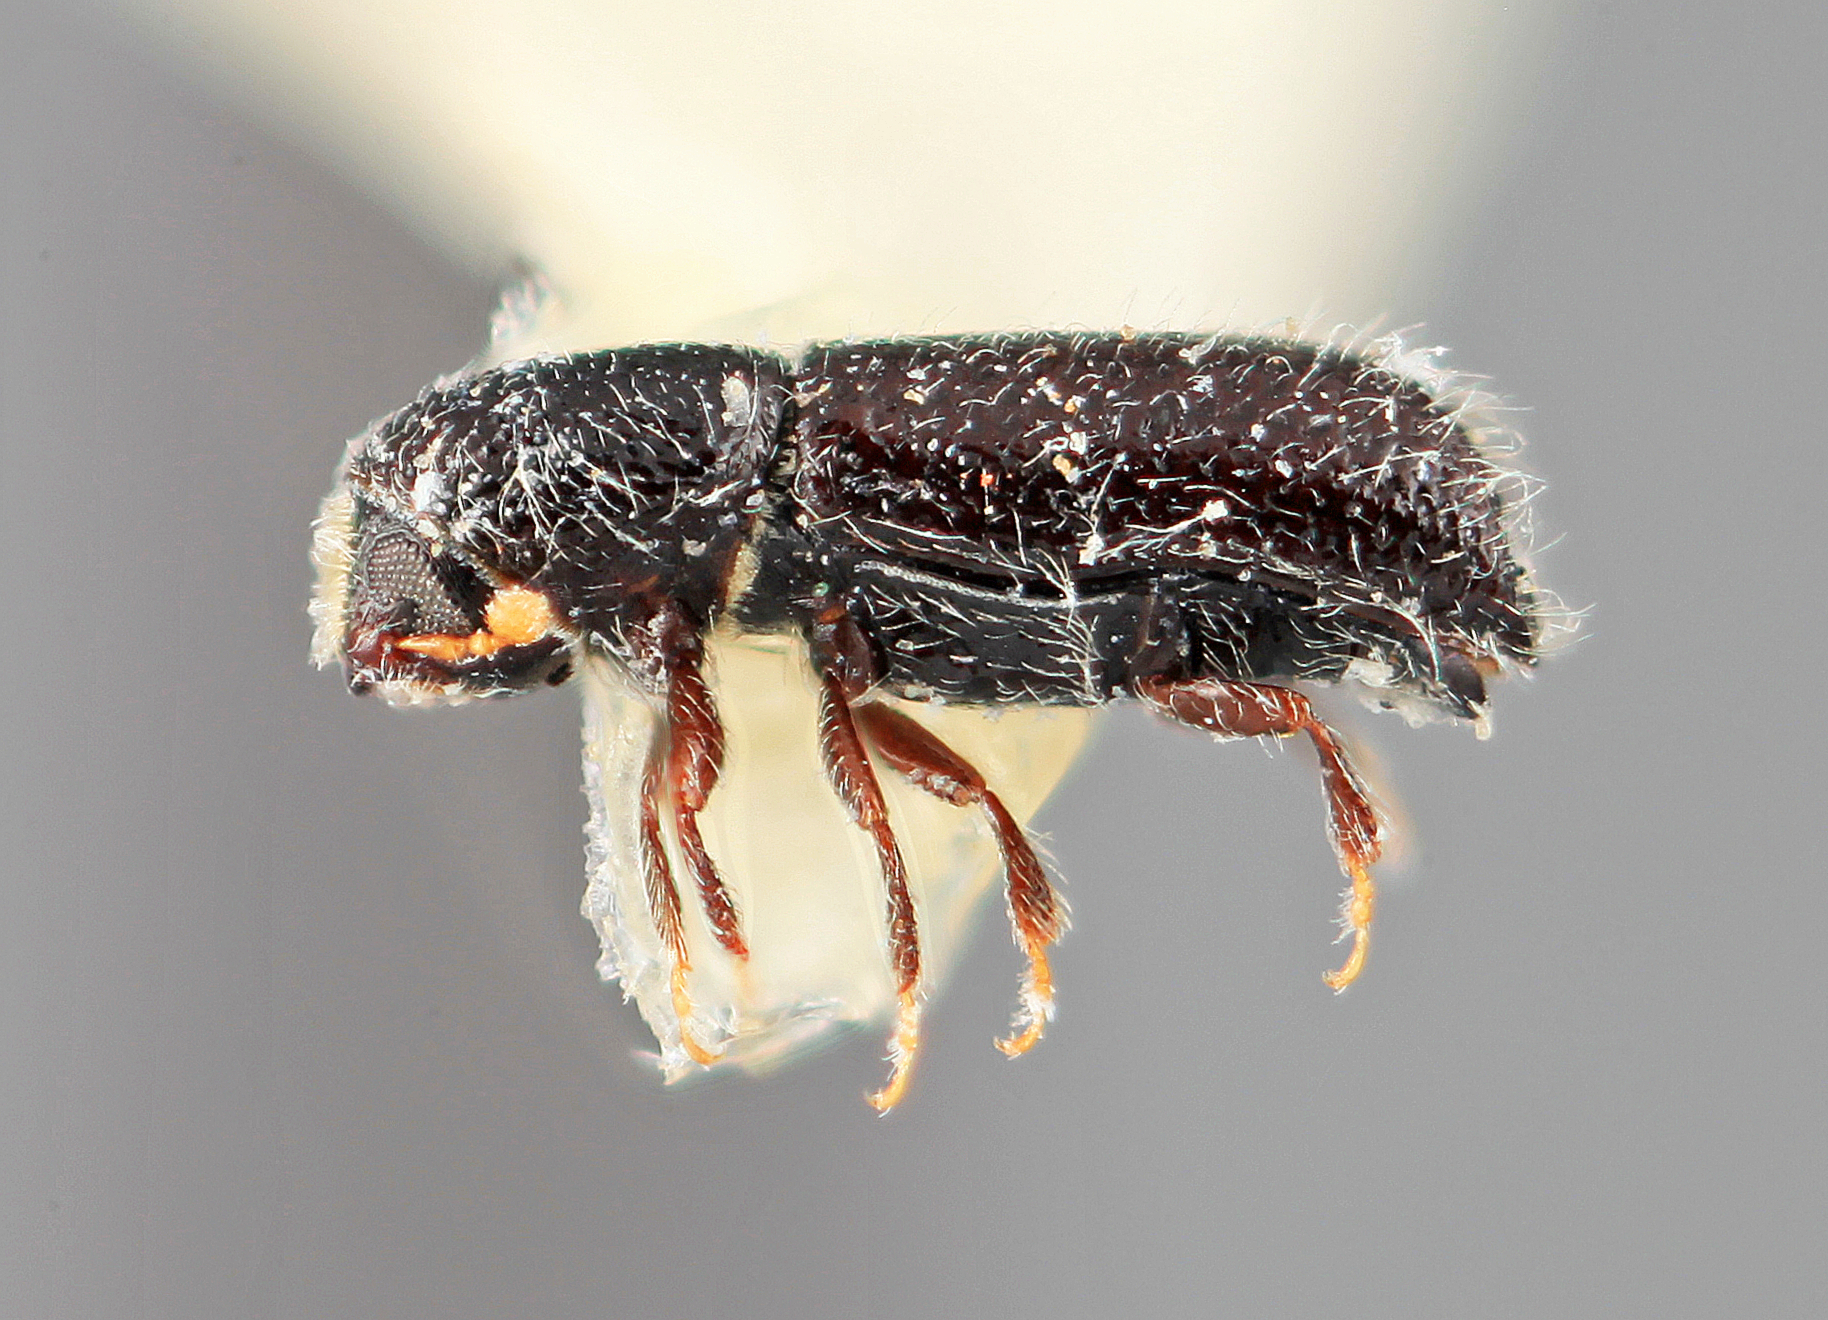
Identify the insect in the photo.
Dendrocranulus gracilis
